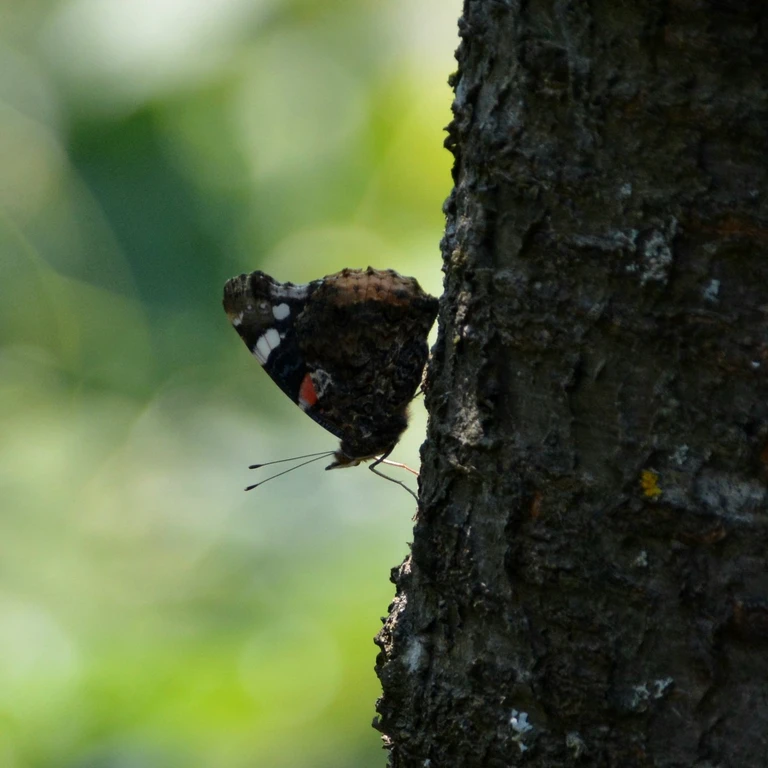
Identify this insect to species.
Vanessa atalanta
